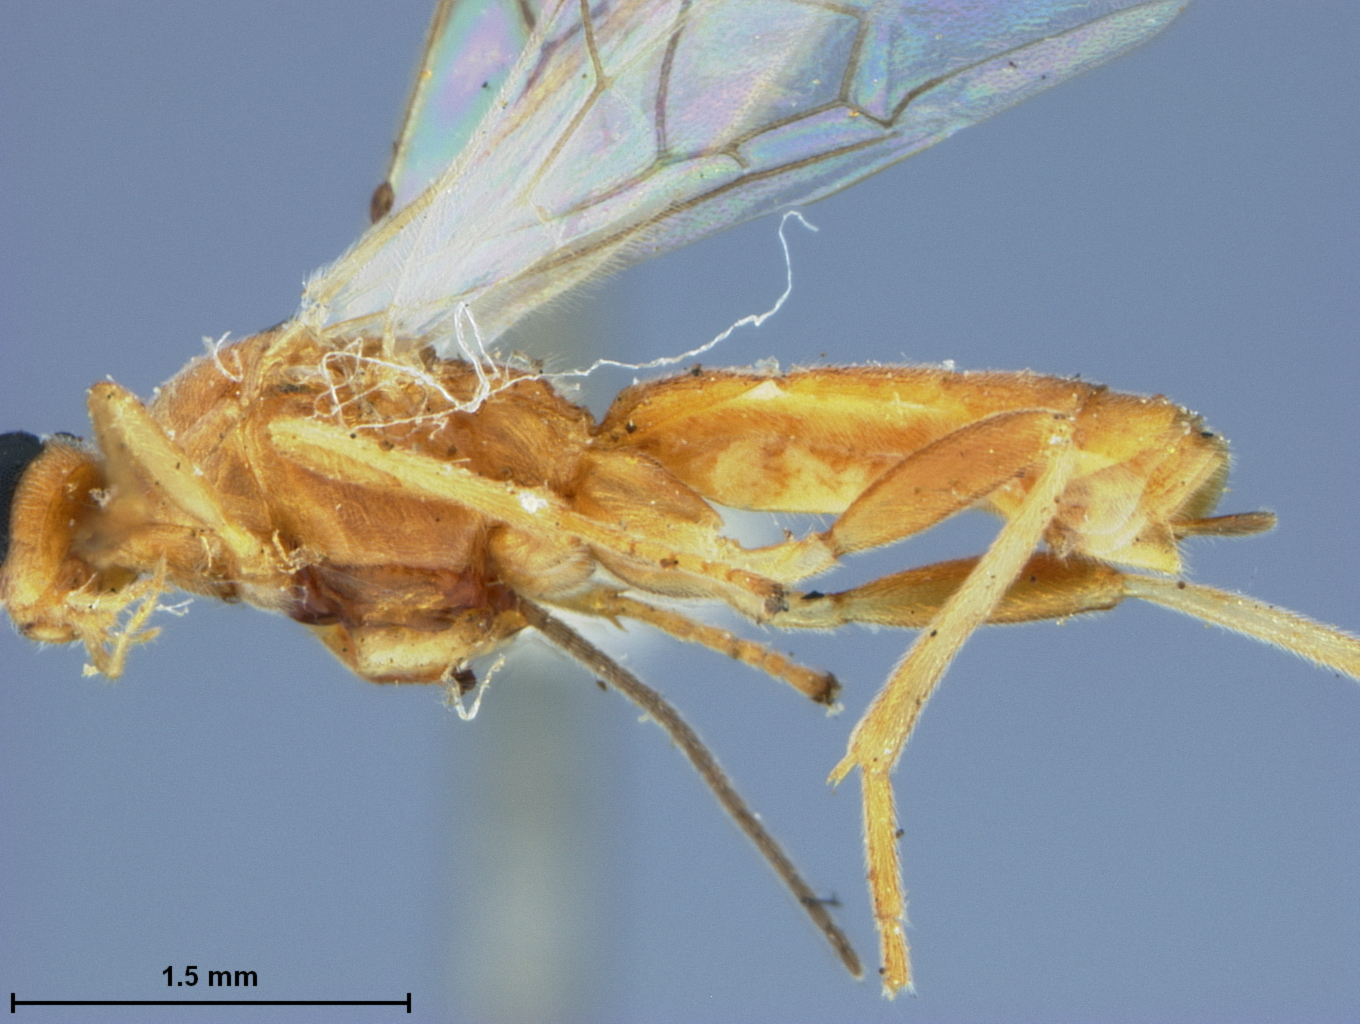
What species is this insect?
Rhogas platyptexygis
